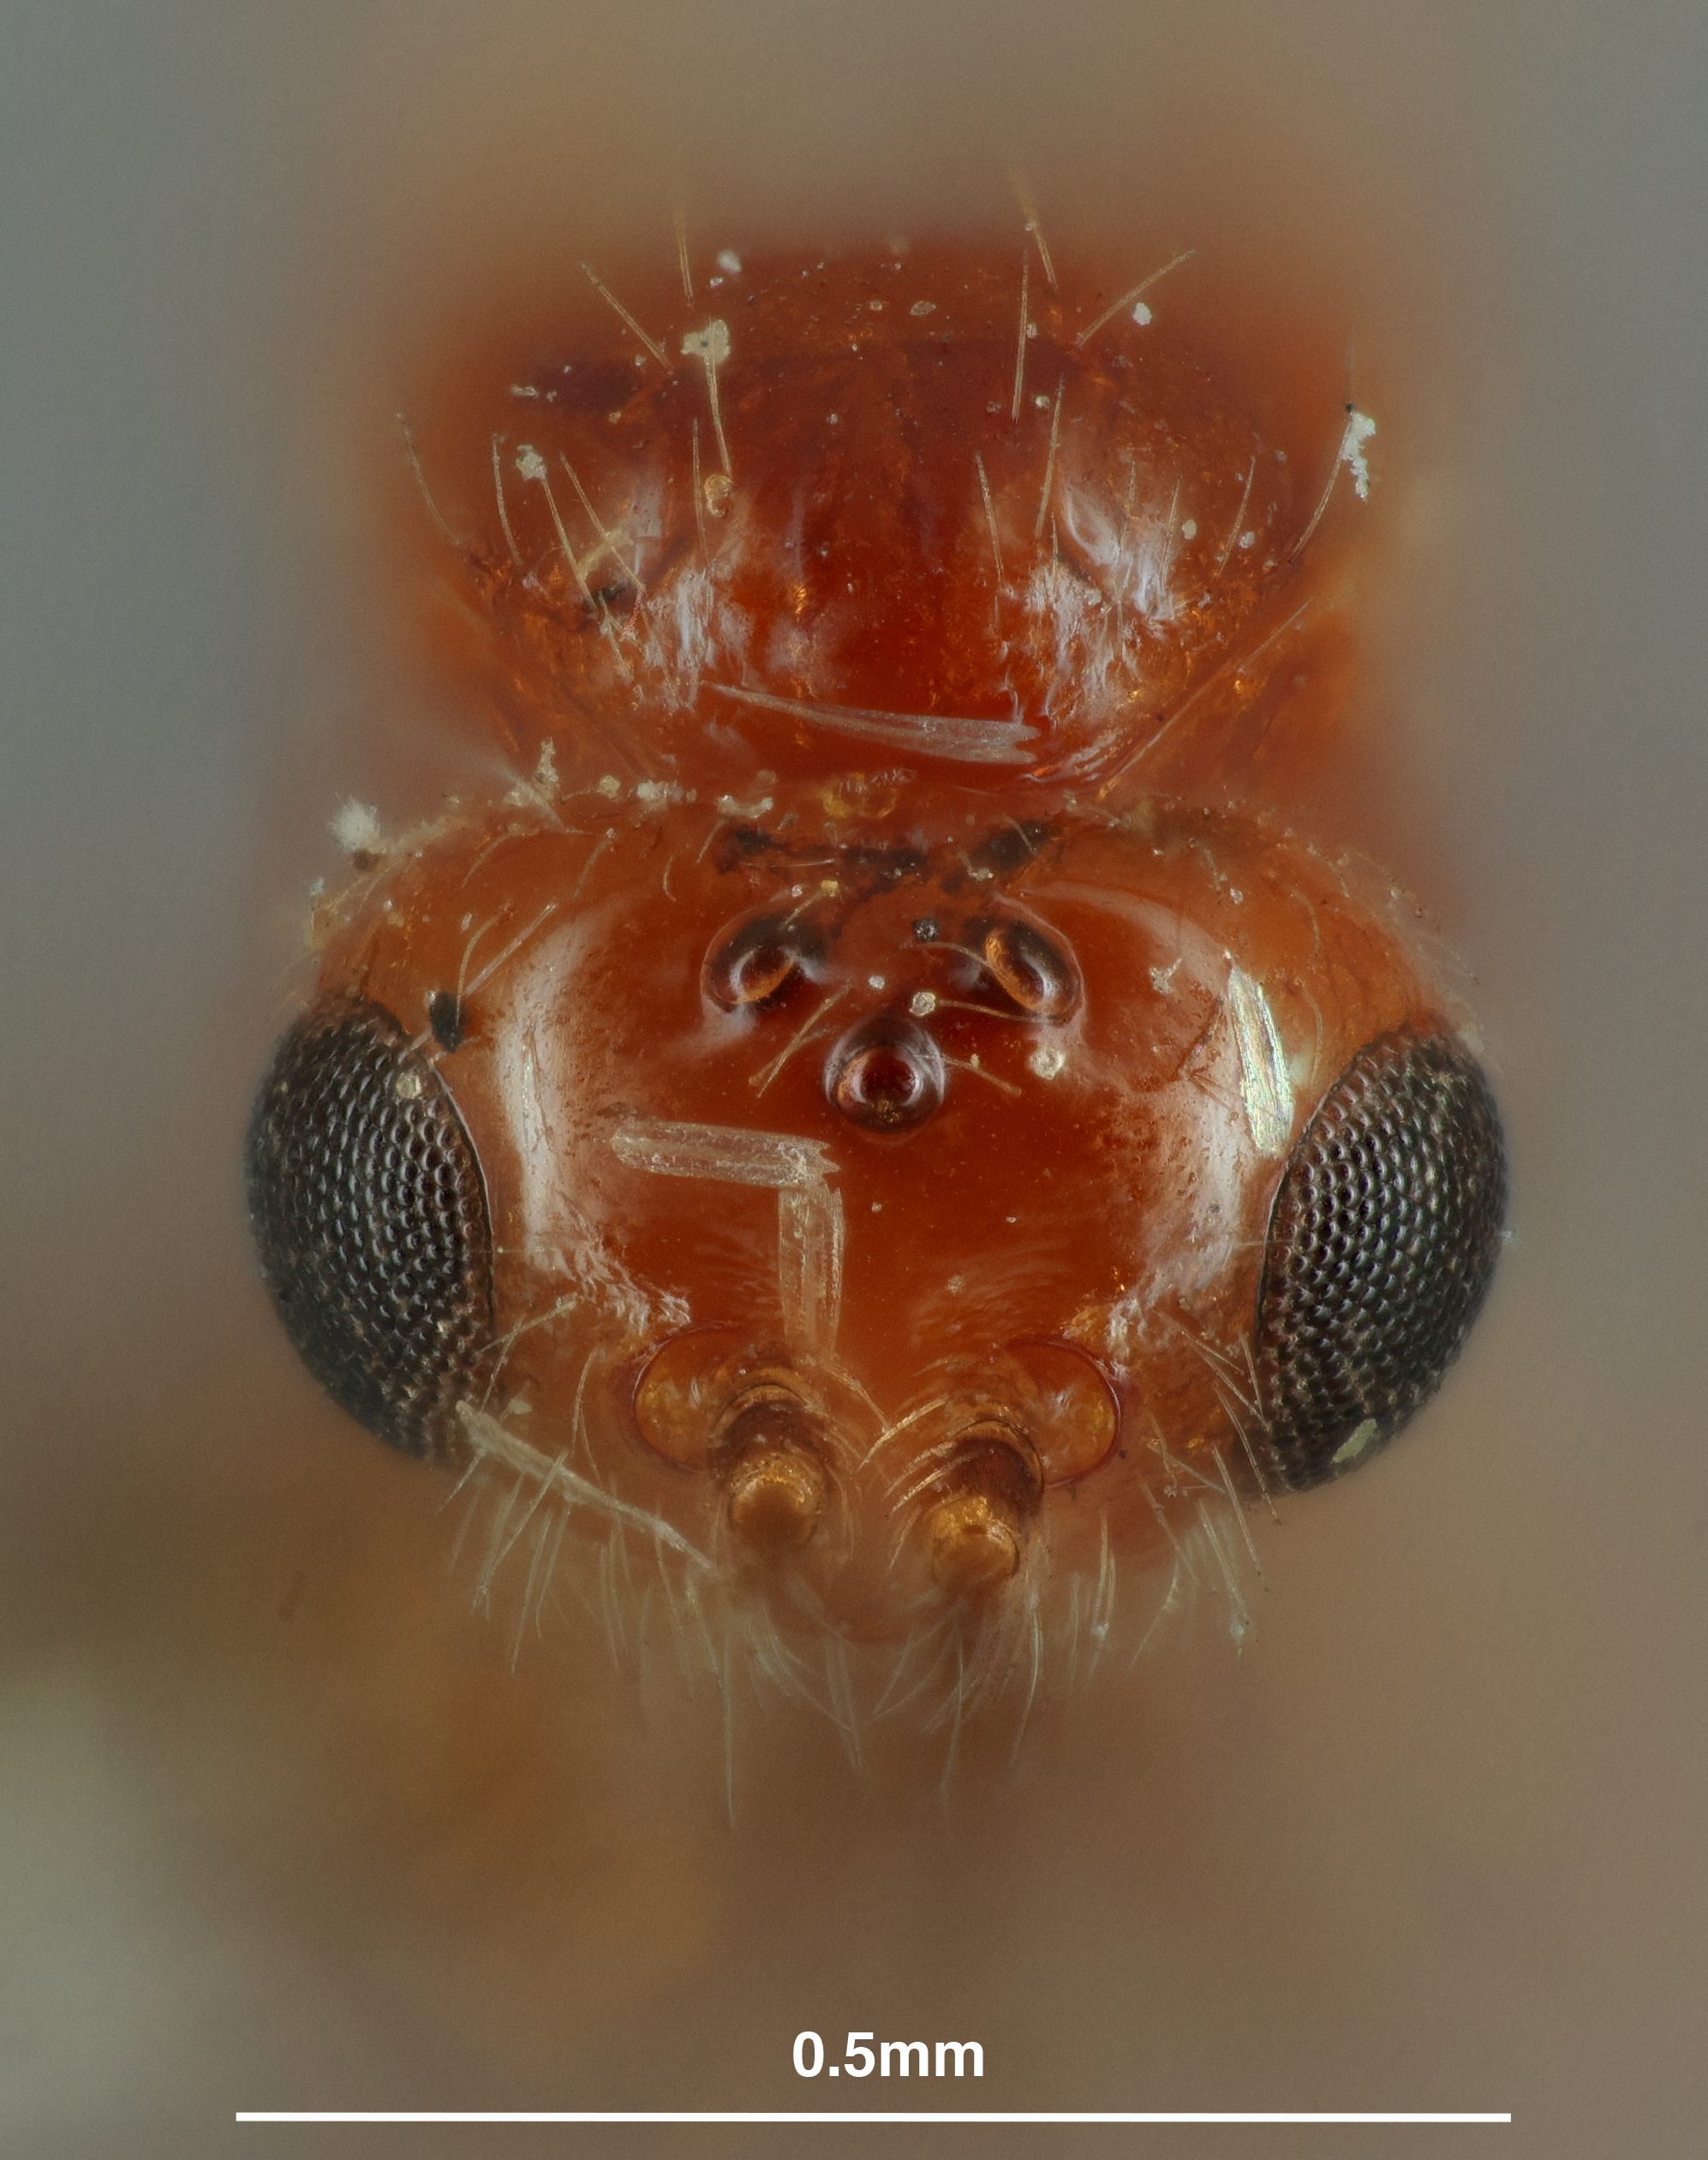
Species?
Opius commodus
